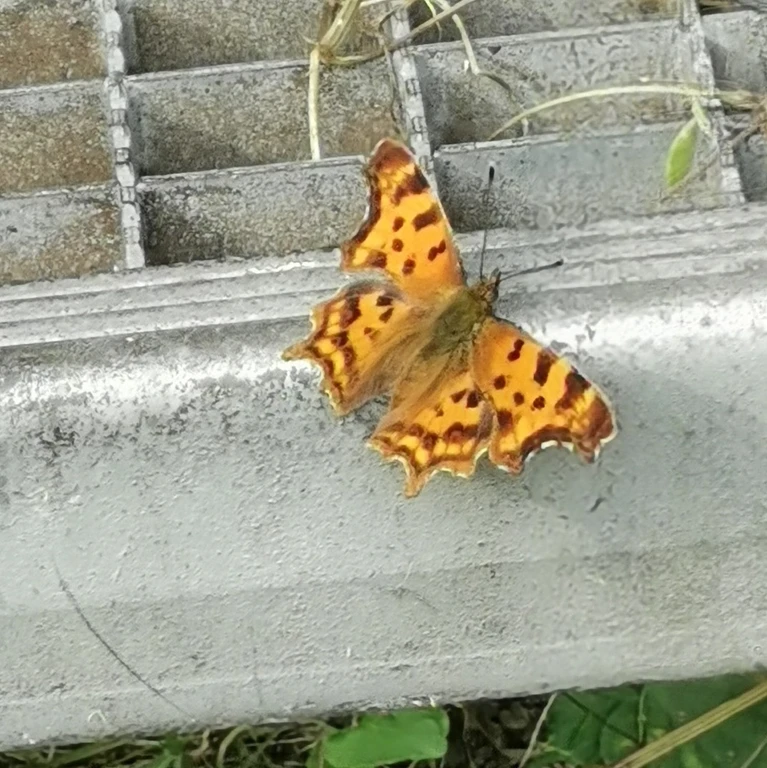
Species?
Polygonia c-album
